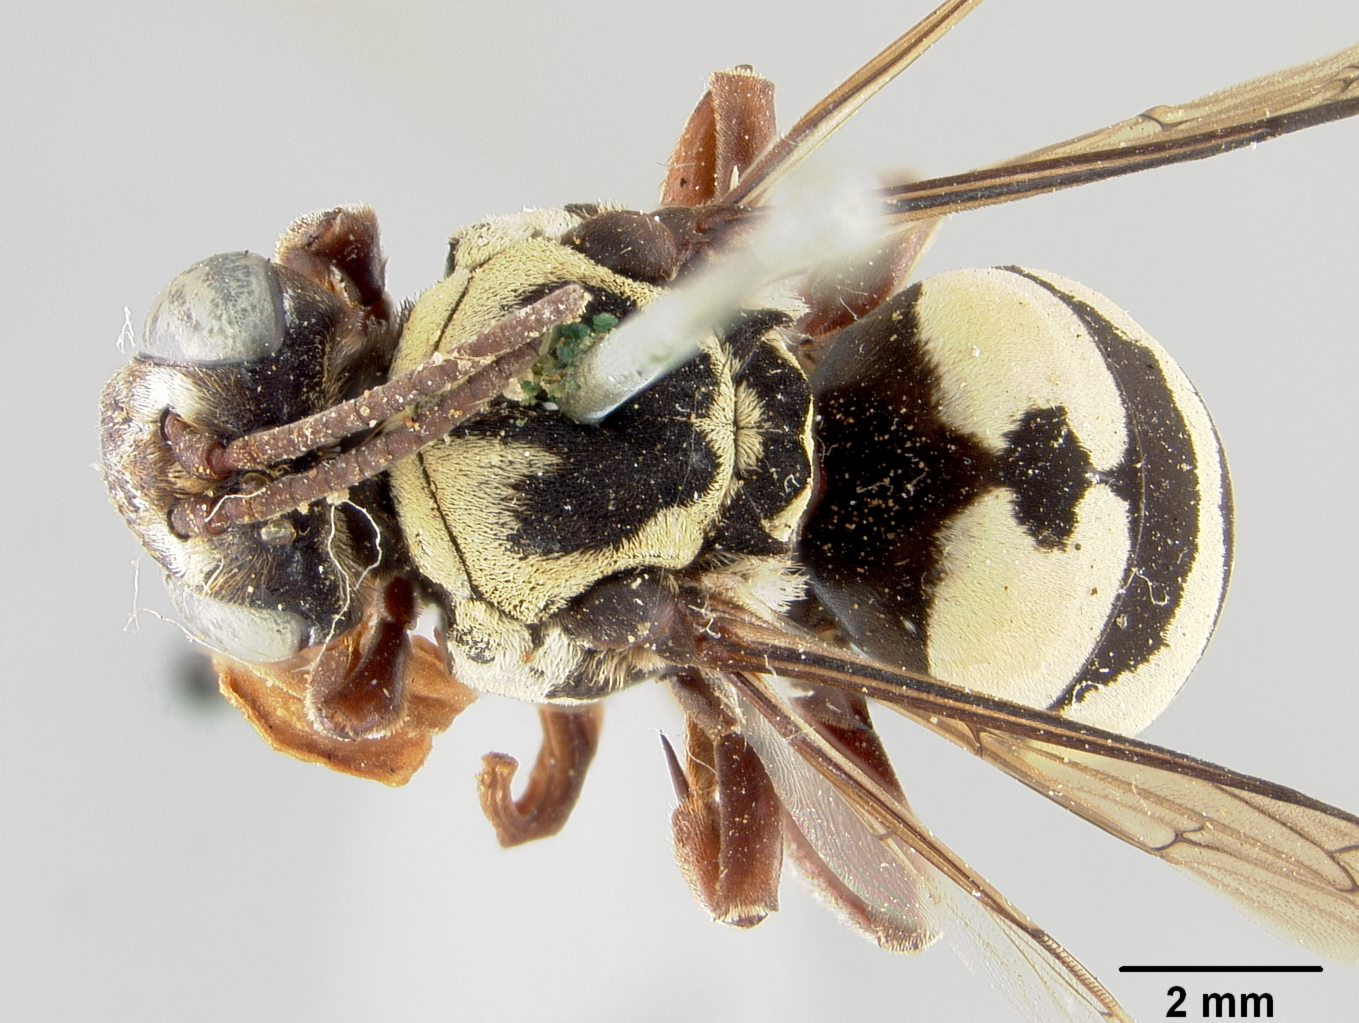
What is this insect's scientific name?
Triepeolus texanus
